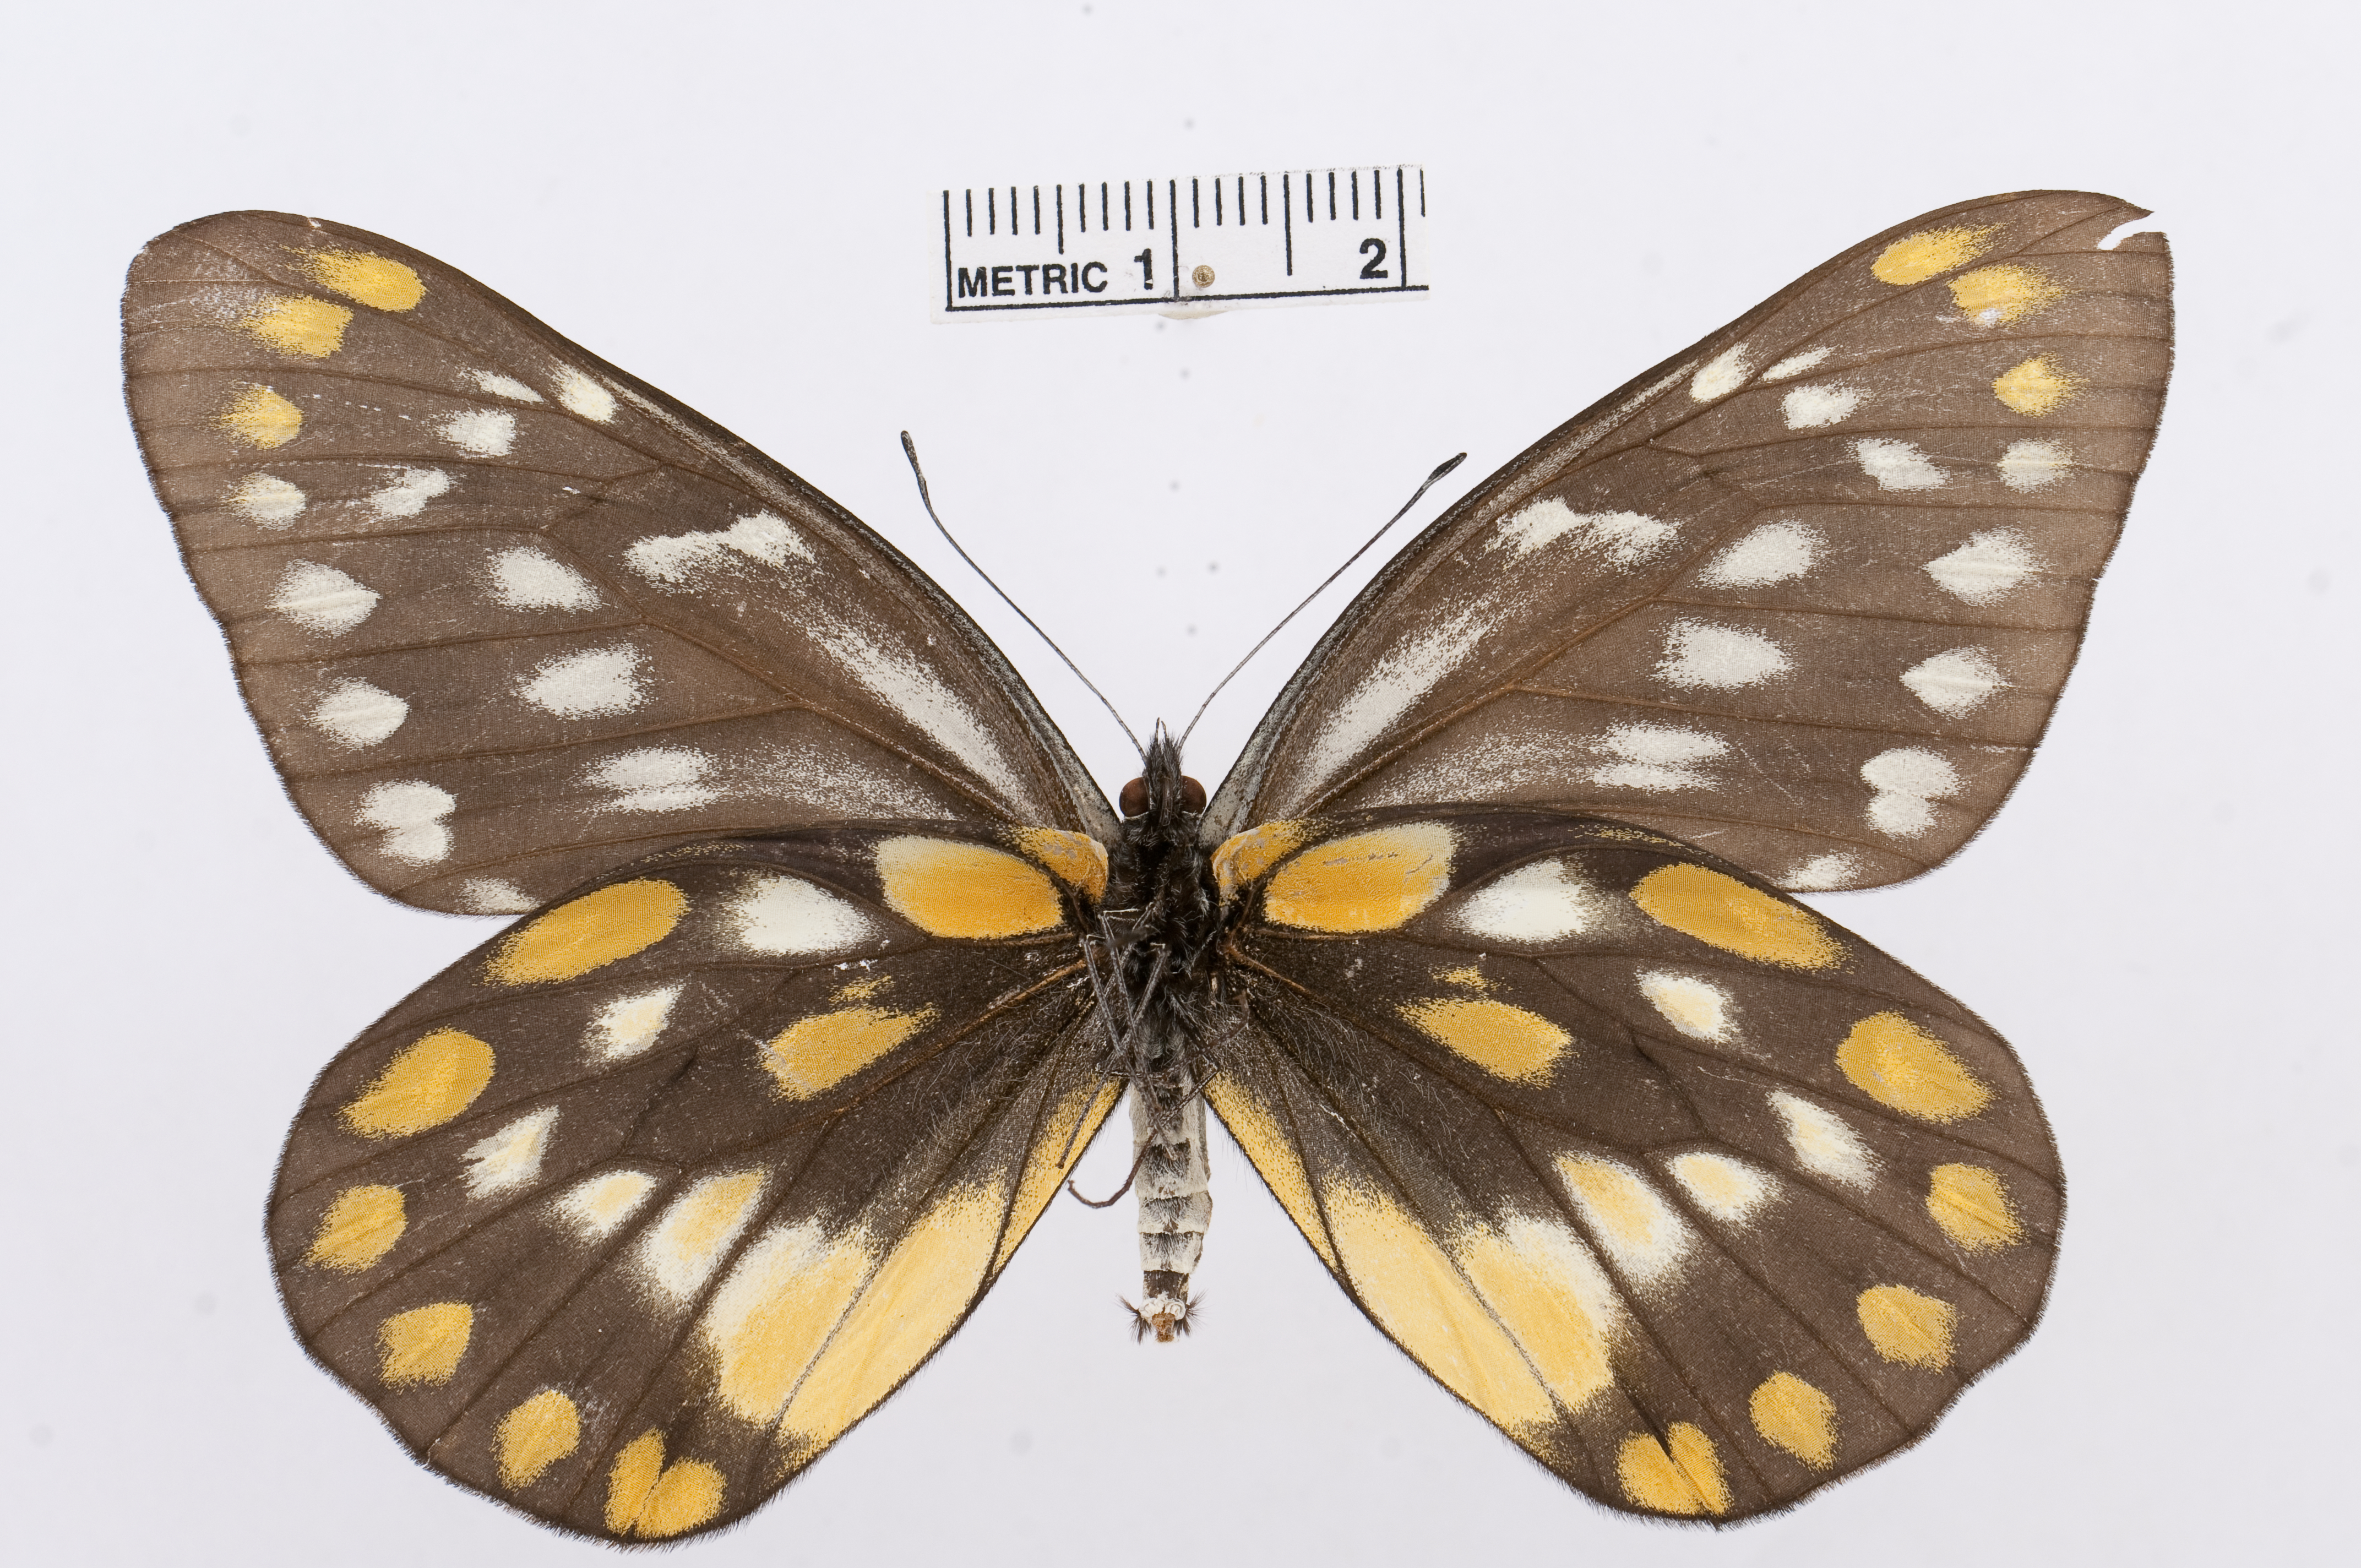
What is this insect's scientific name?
Delias belladonna
